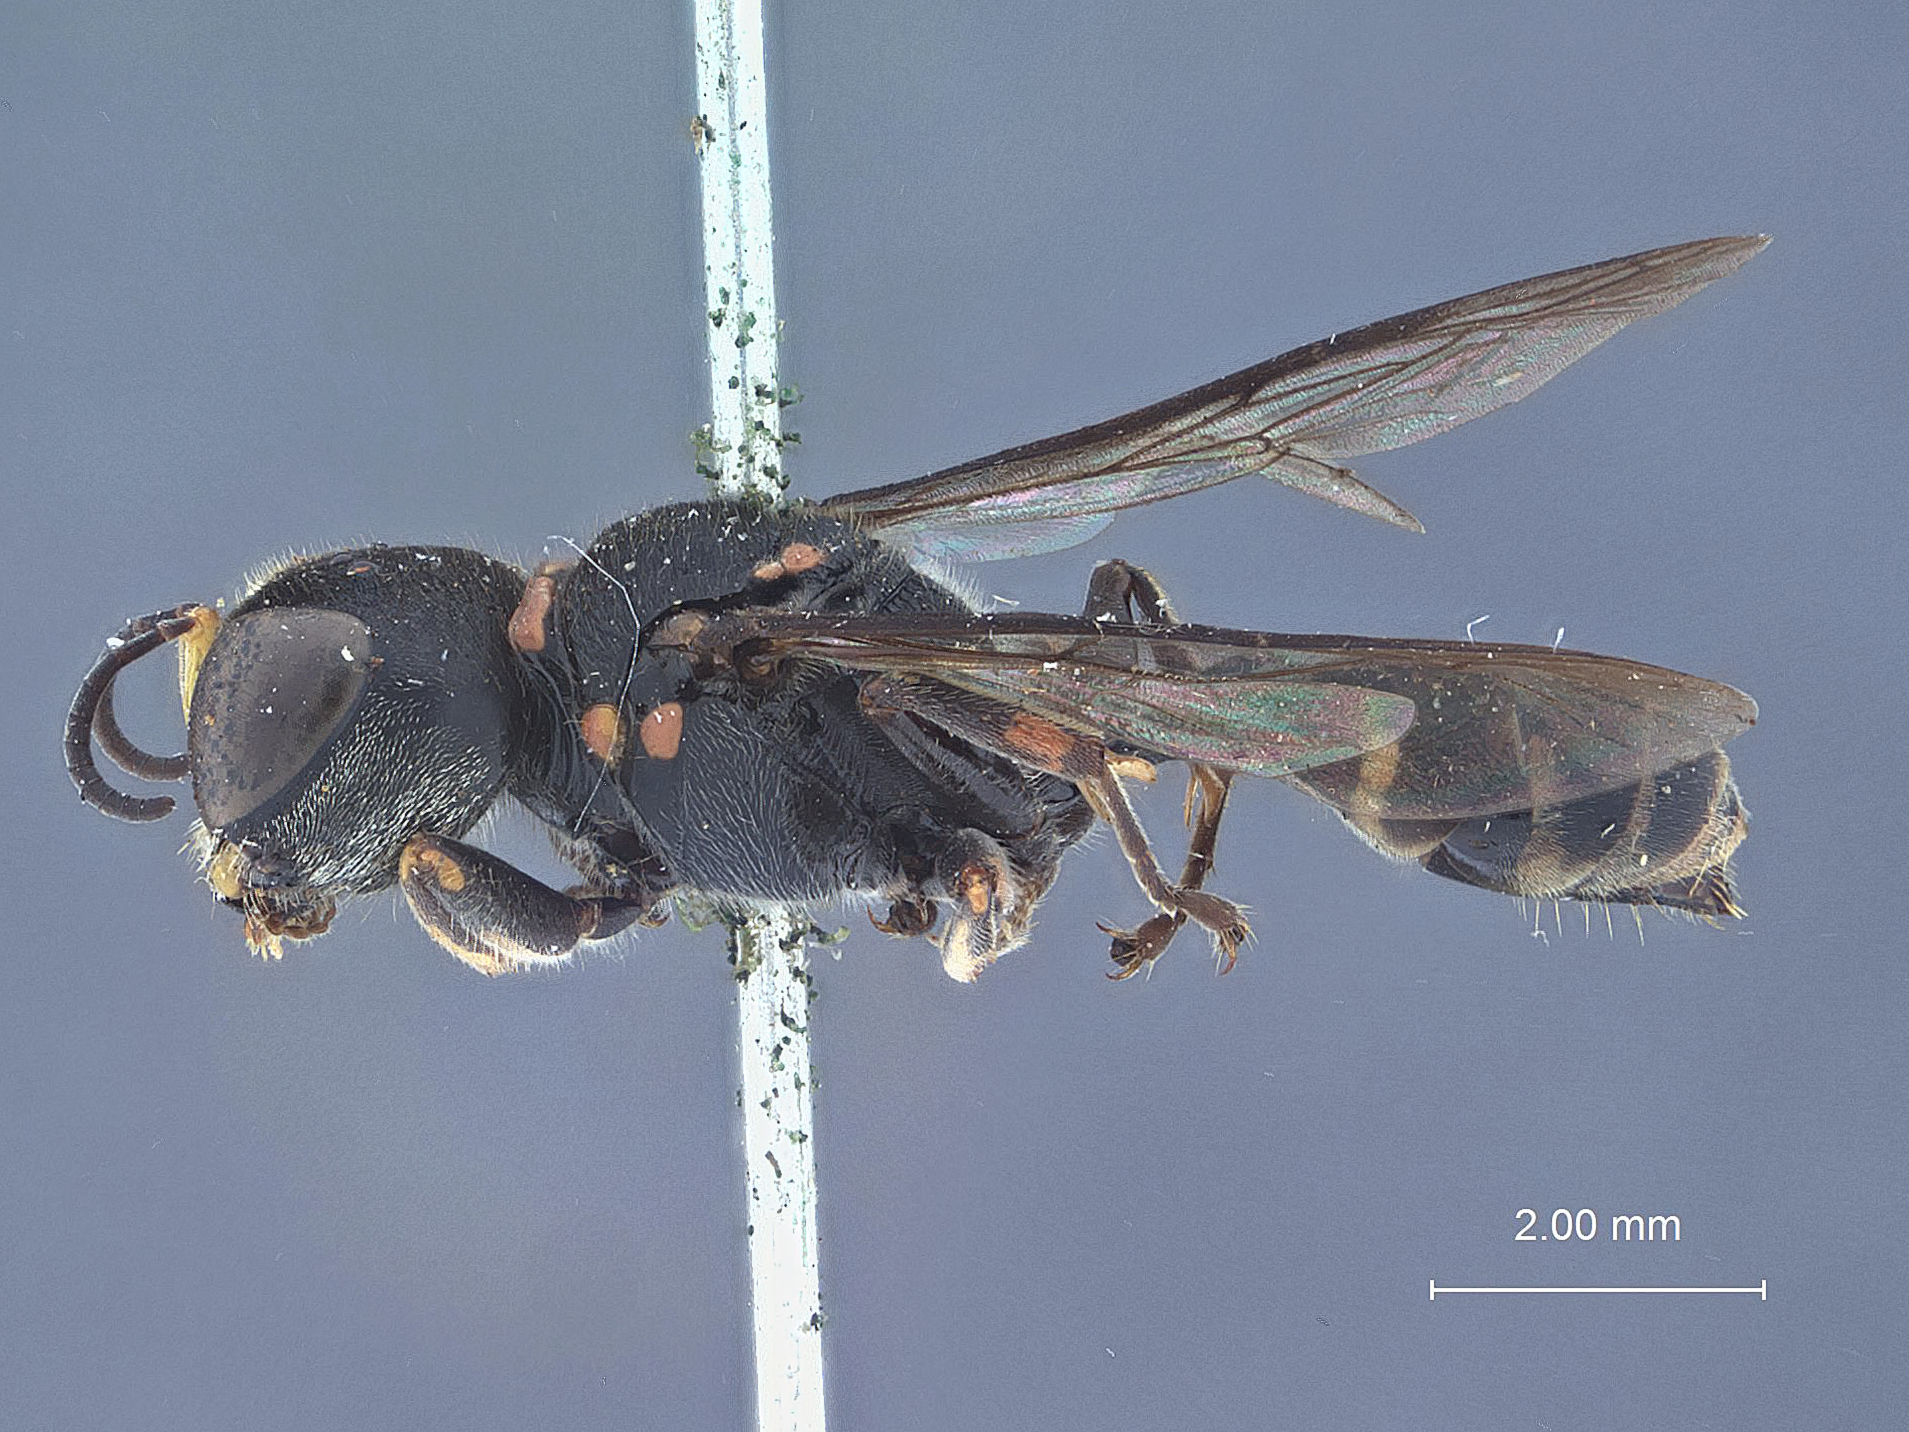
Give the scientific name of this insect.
Dasyproctus sandakanus
